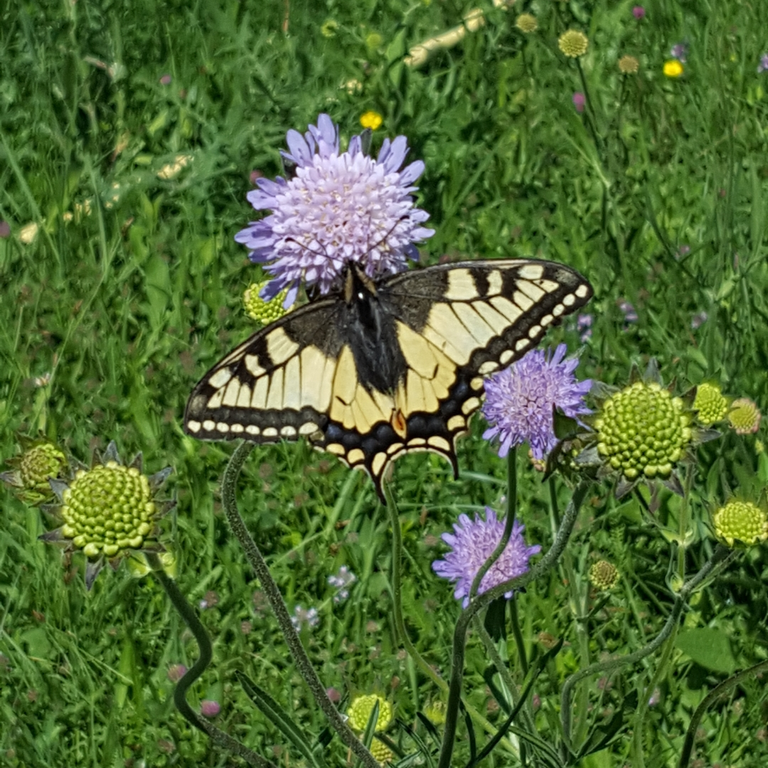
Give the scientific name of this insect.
Papilio machaon
